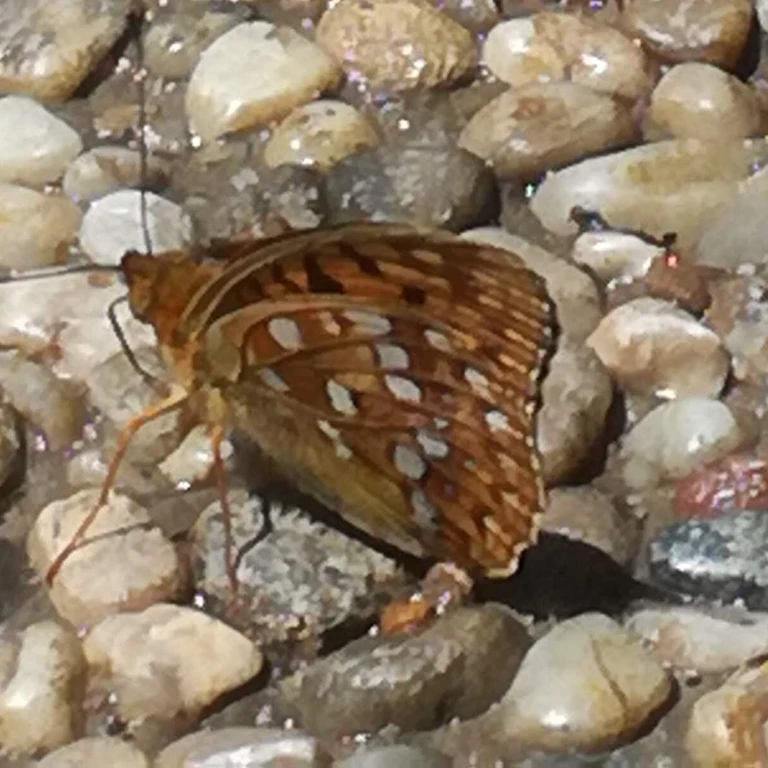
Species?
Fabriciana adippe
